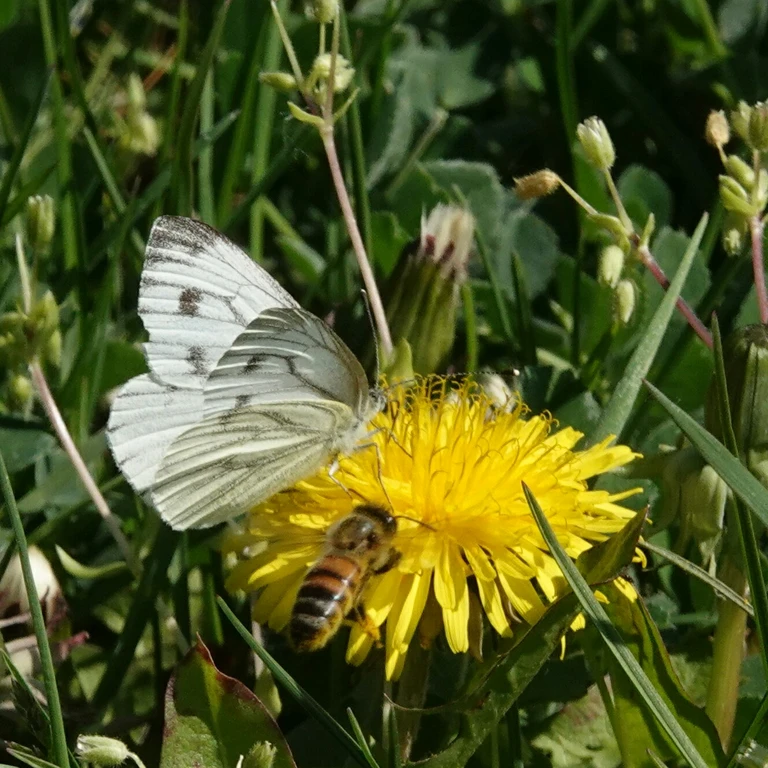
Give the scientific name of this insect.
Pieris napi
